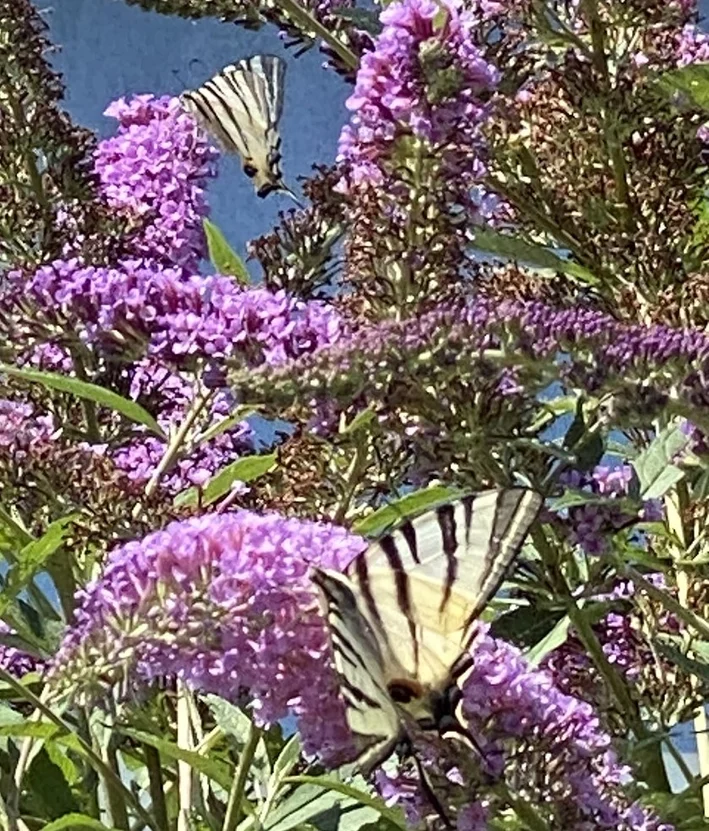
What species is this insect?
Iphiclides podalirius
